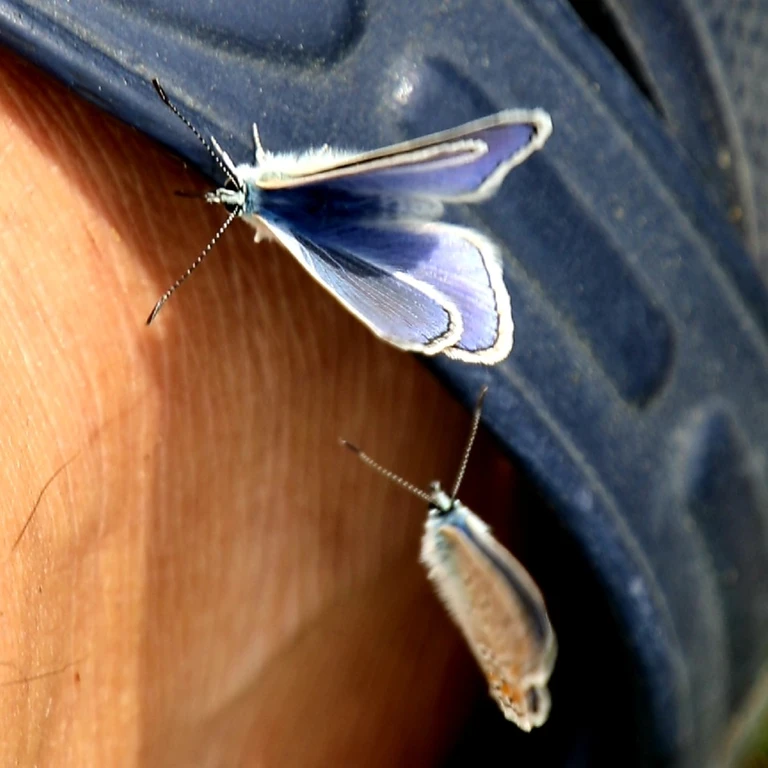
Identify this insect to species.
Polyommatus icarus
